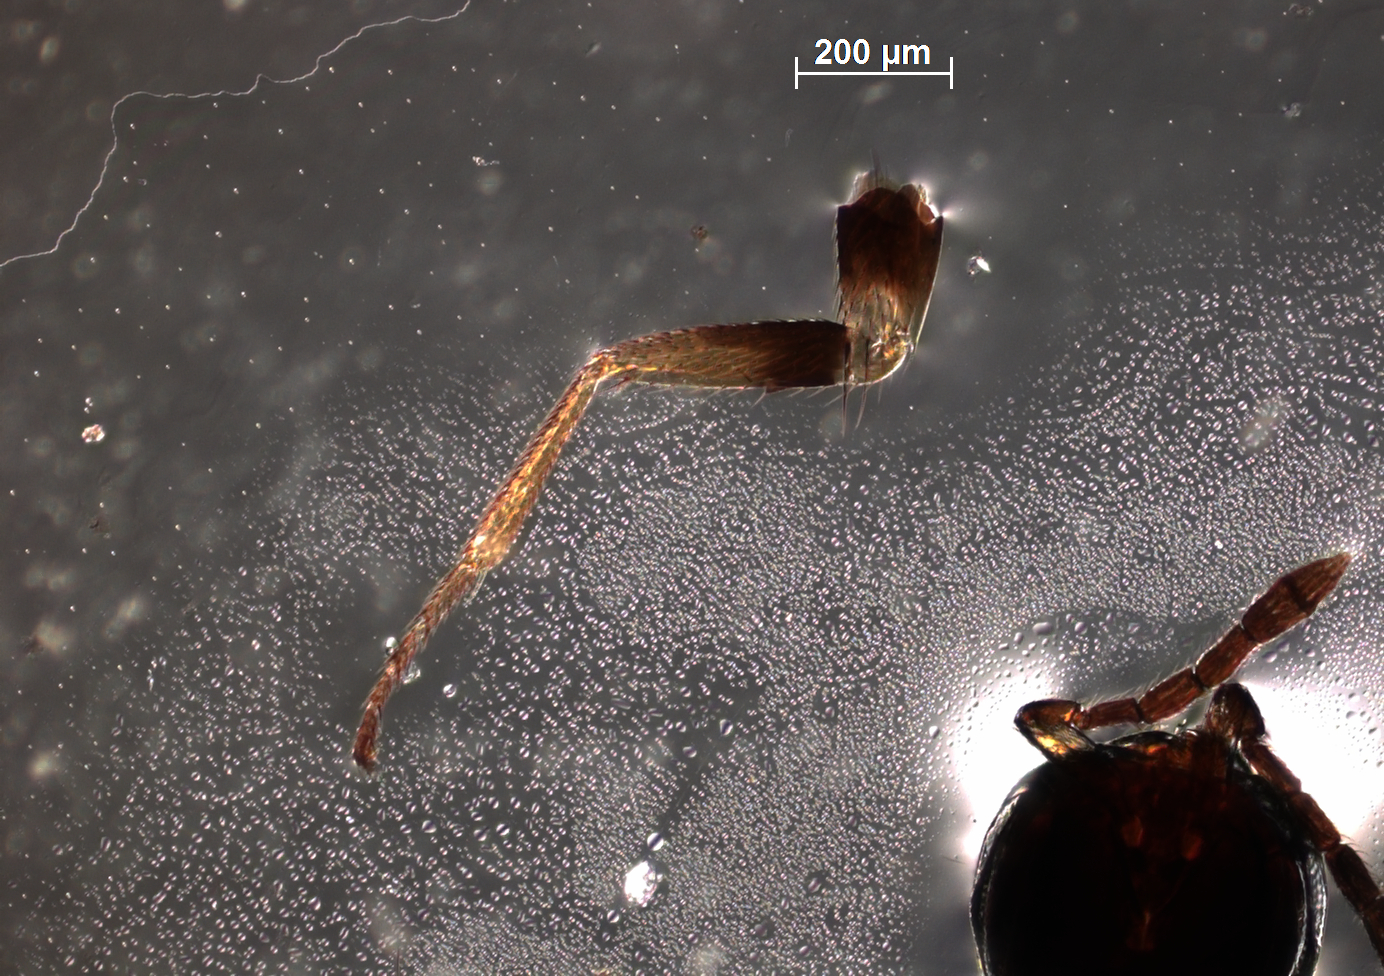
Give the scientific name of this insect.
Elasmus indicoides
